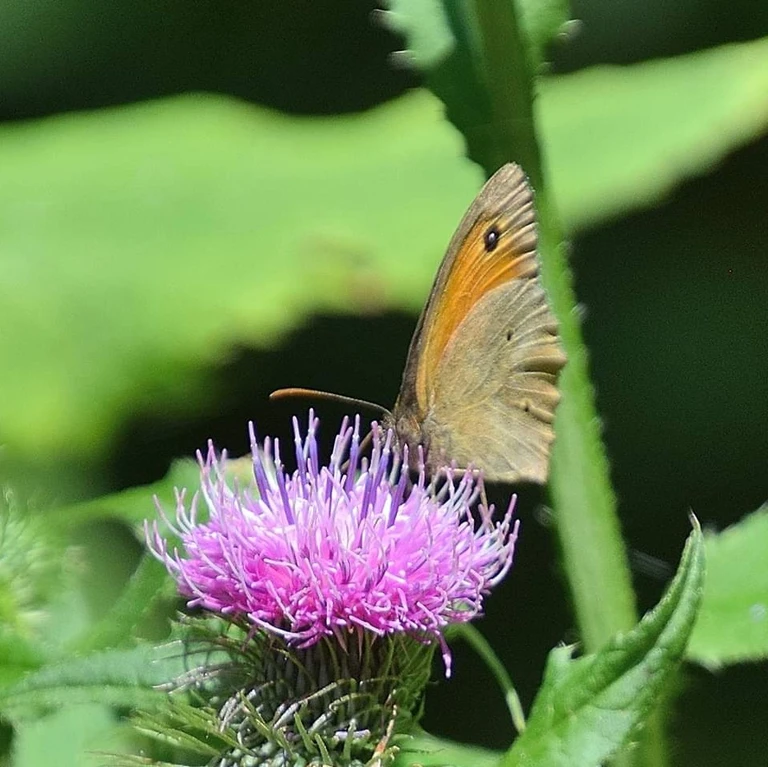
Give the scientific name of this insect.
Maniola jurtina
